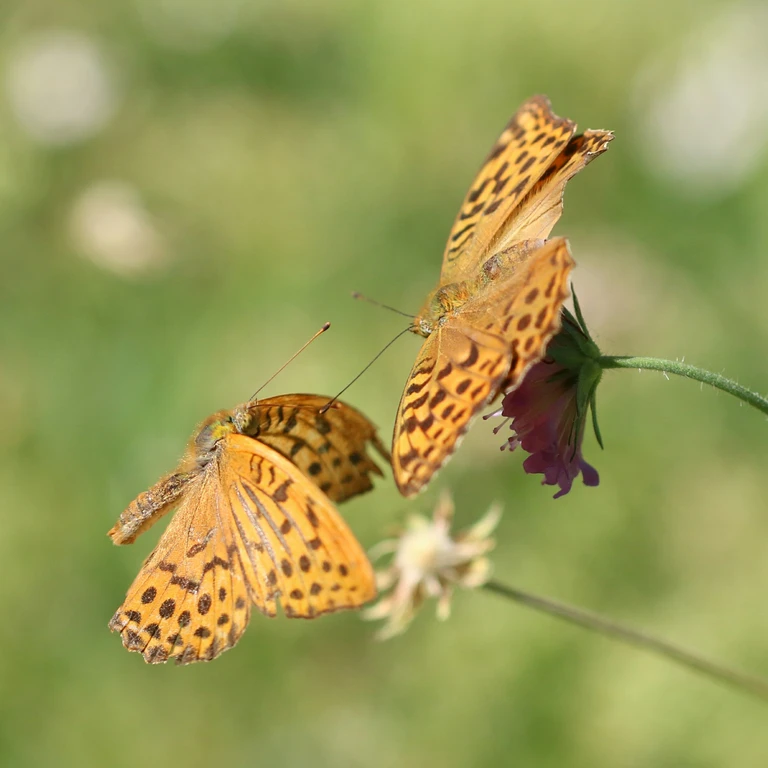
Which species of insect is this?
Argynnis paphia
